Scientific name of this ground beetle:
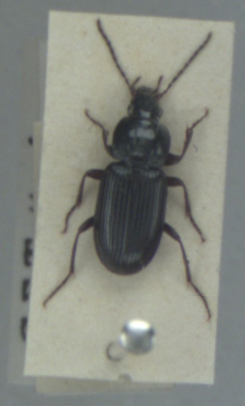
Pterostichus vernalis
